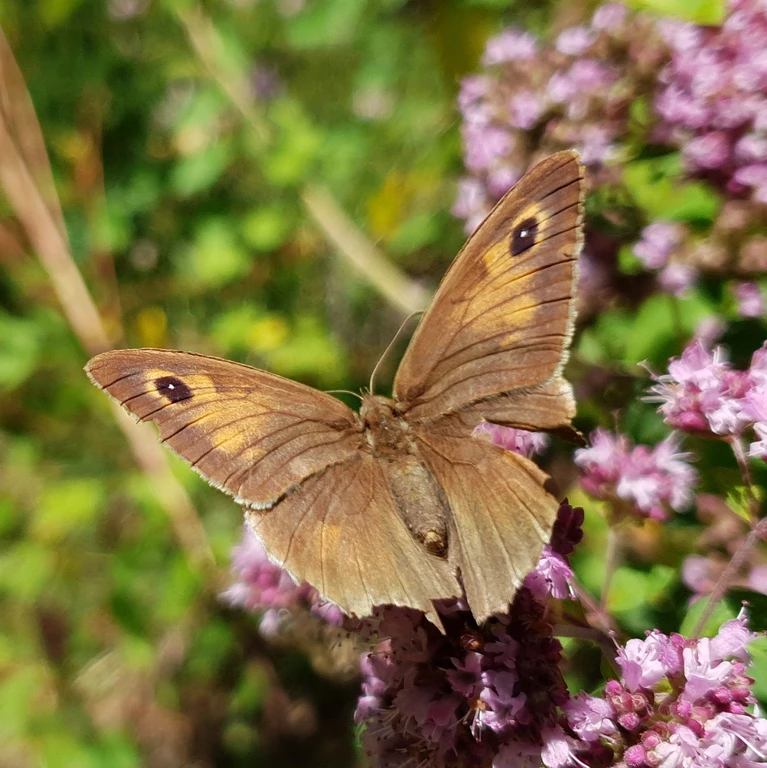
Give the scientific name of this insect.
Maniola jurtina
